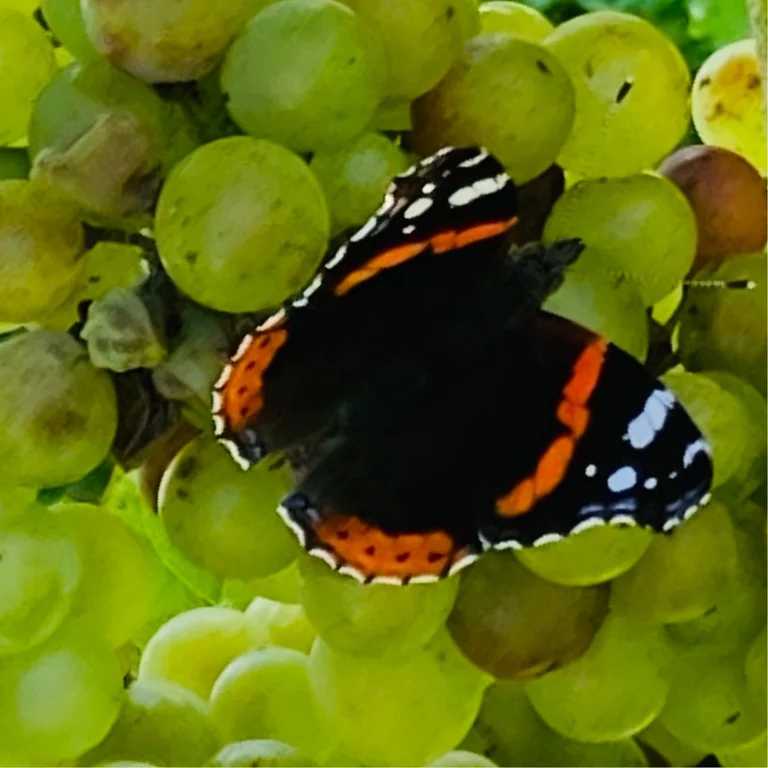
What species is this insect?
Vanessa atalanta
